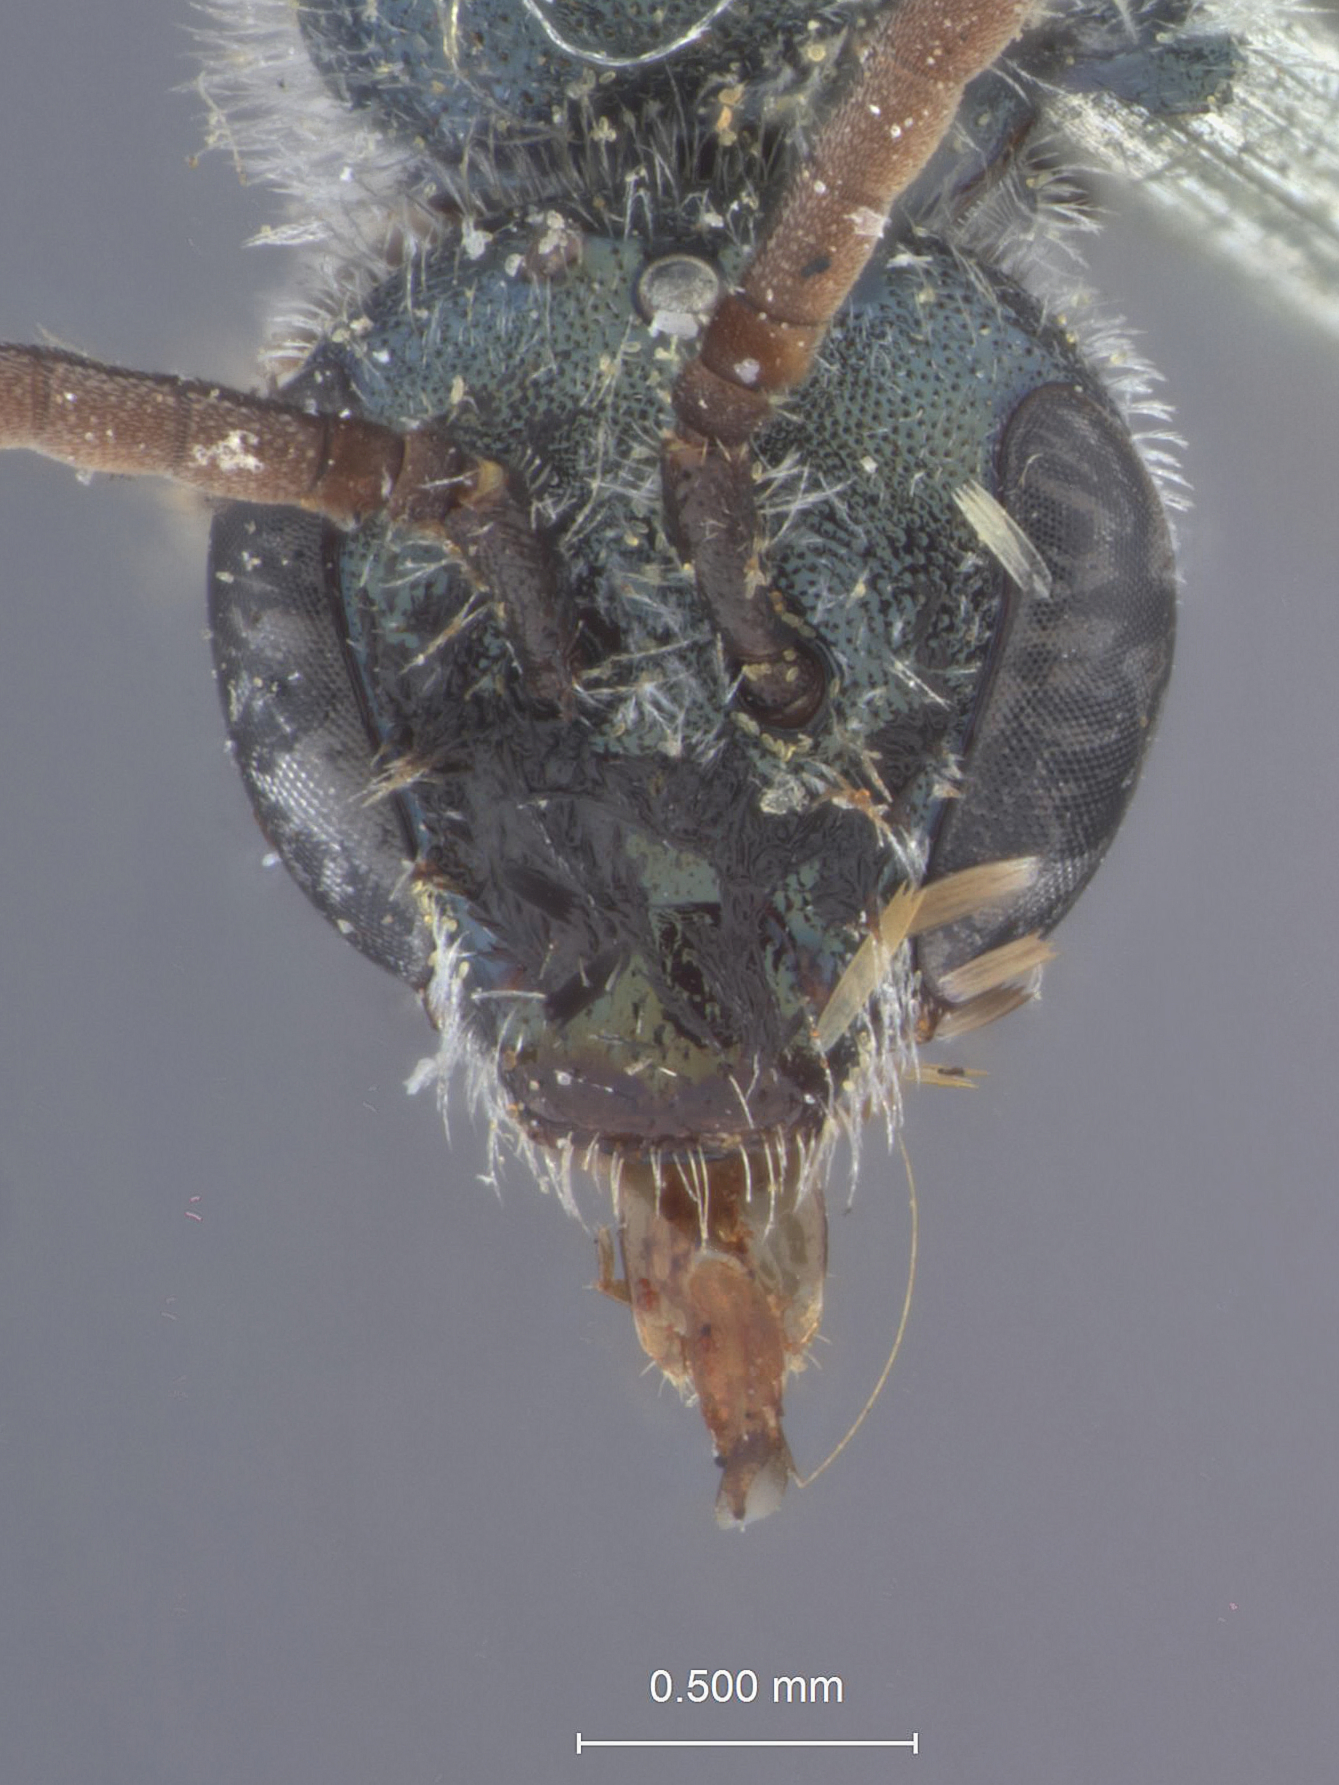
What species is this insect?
Halictus mollis
